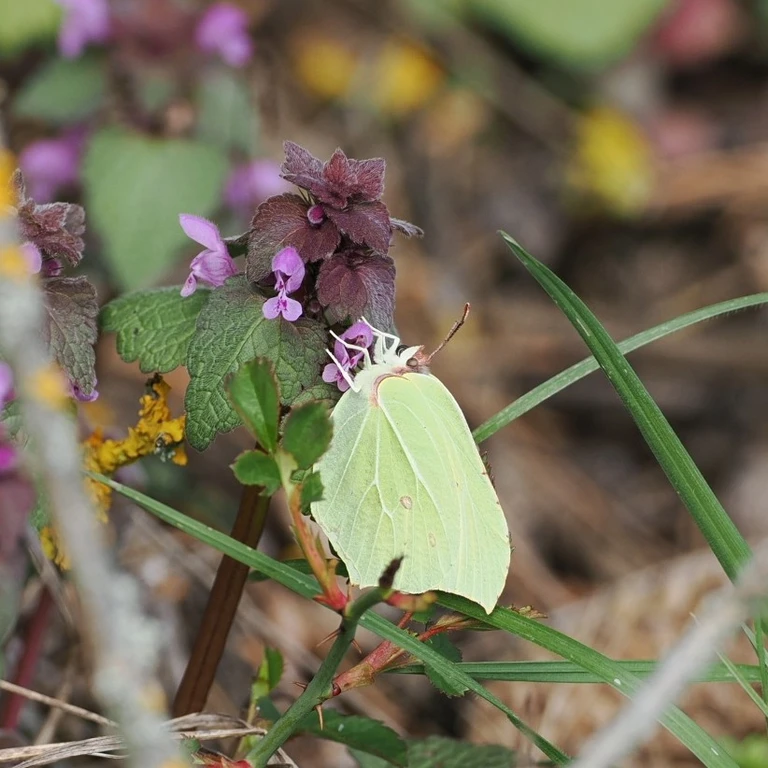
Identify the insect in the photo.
Gonepteryx rhamni
